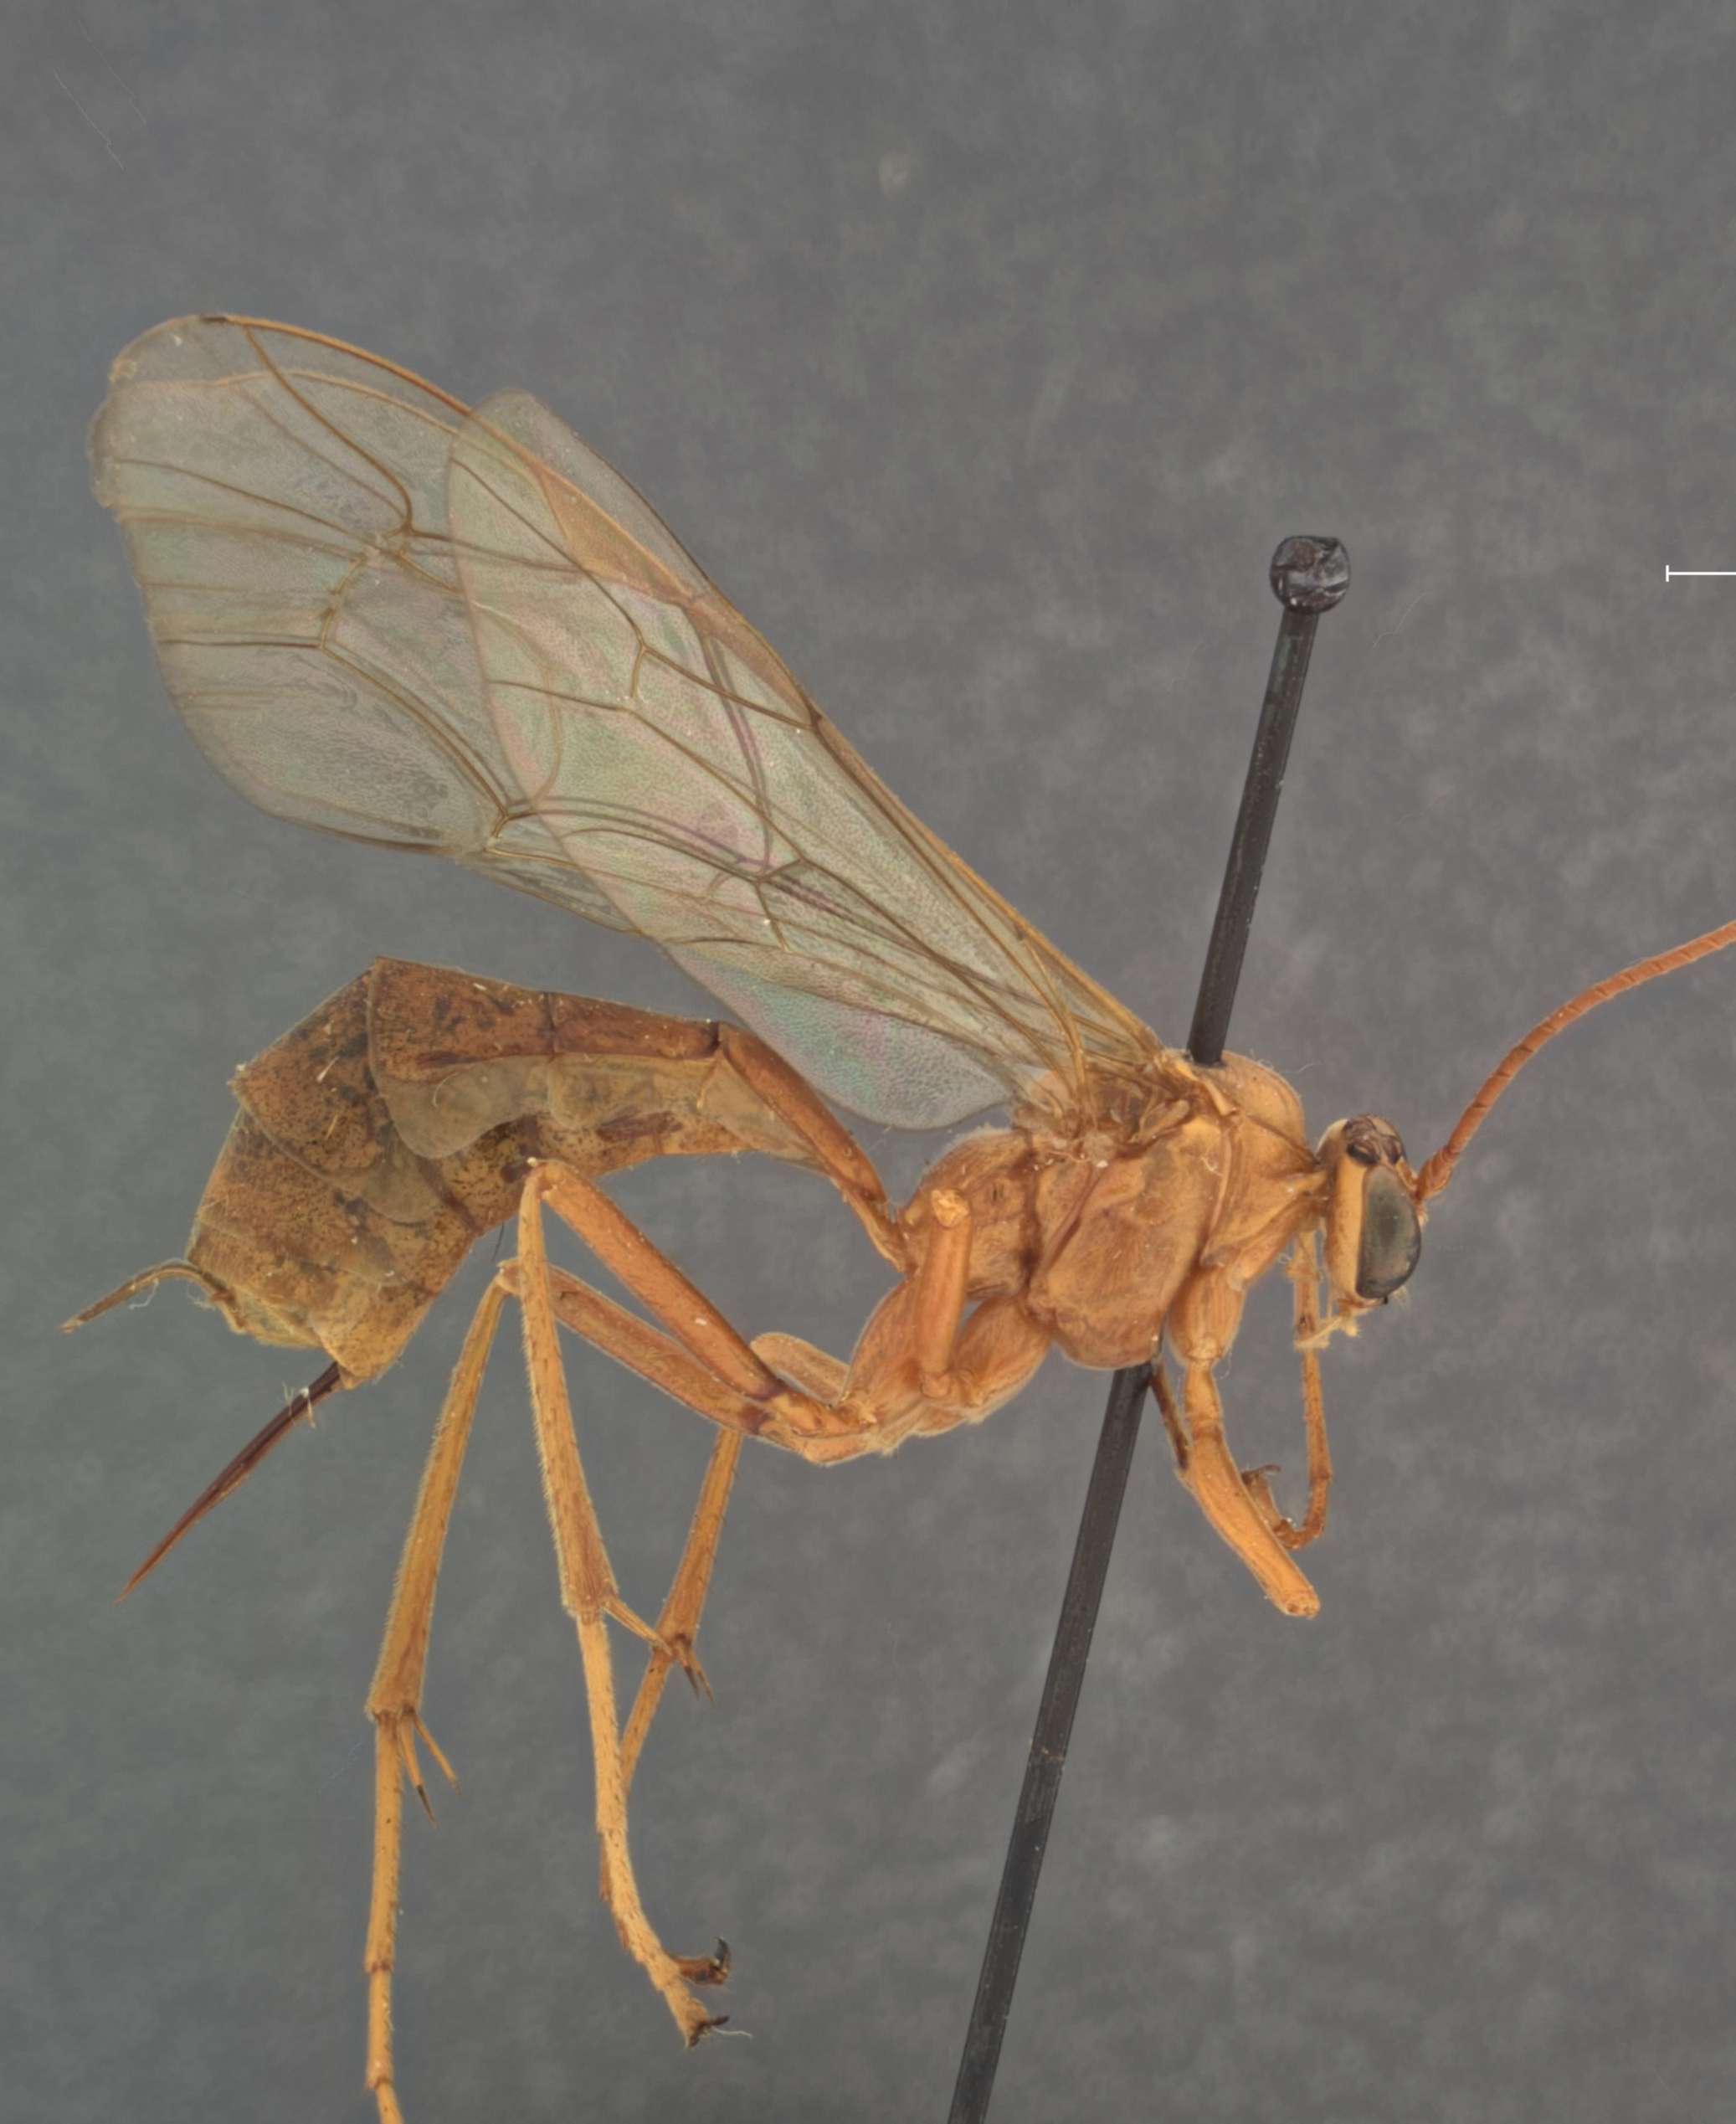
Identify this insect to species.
Paniscus platypes
